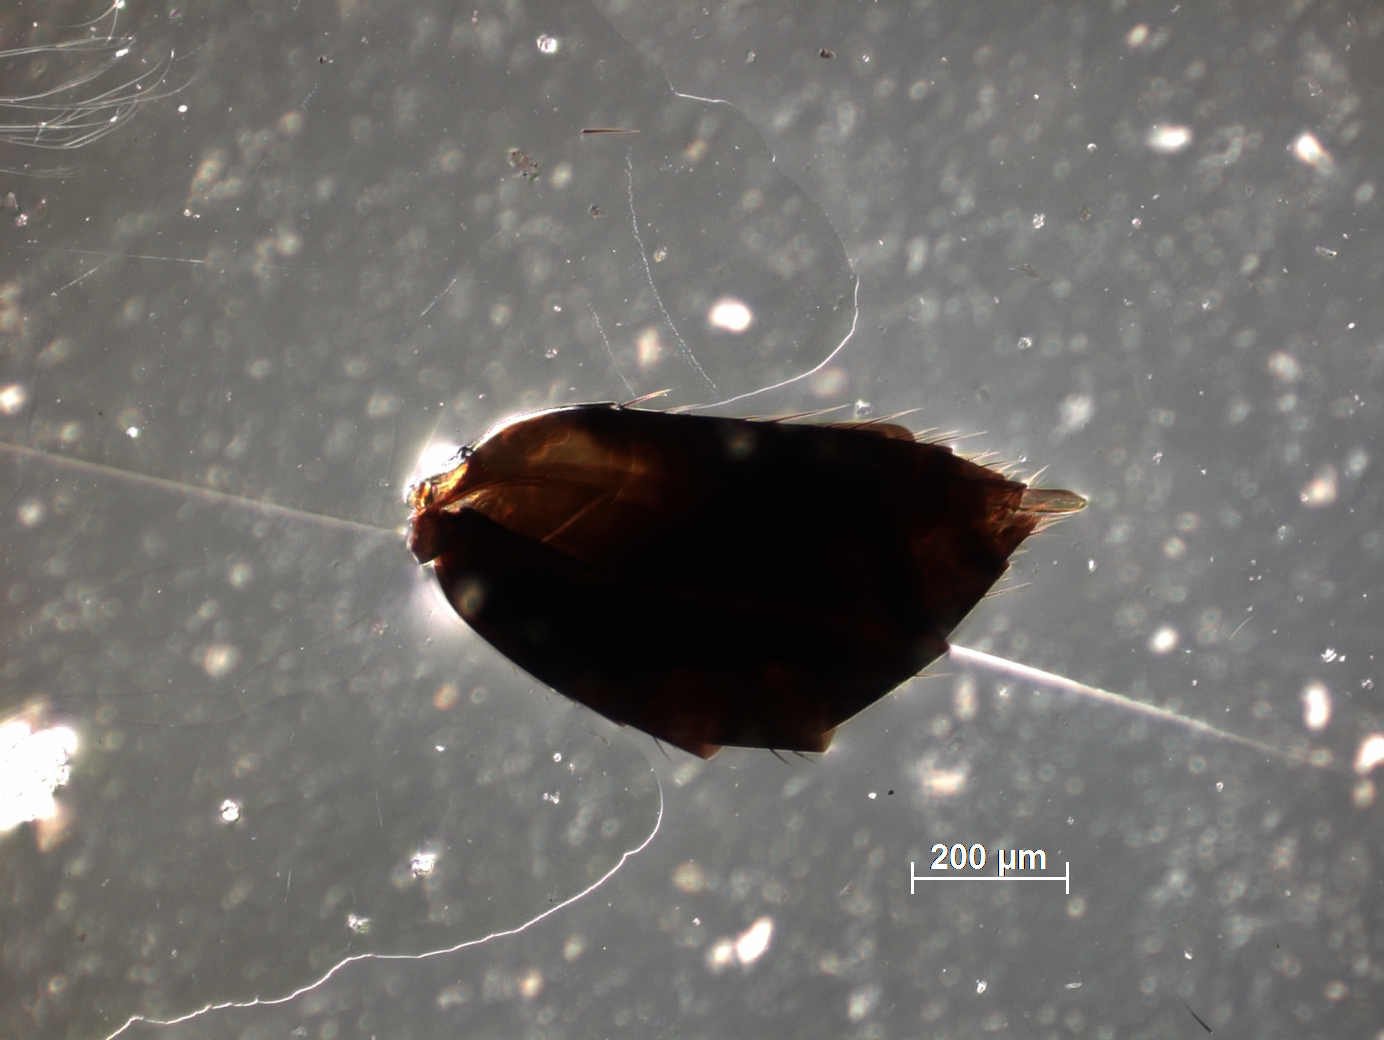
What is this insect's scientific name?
Elasmus dalhousieanus
